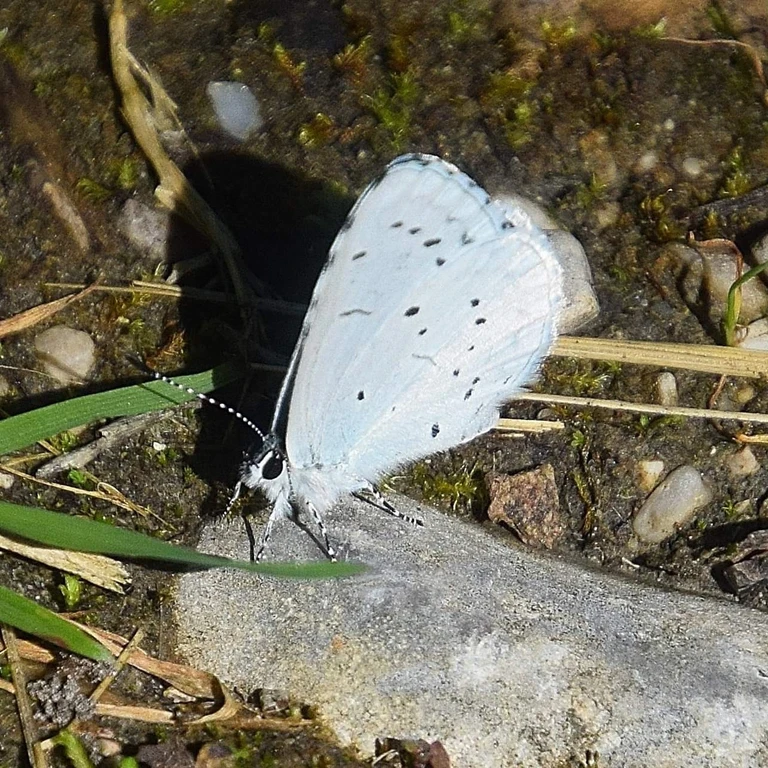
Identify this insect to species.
Celastrina argiolus
